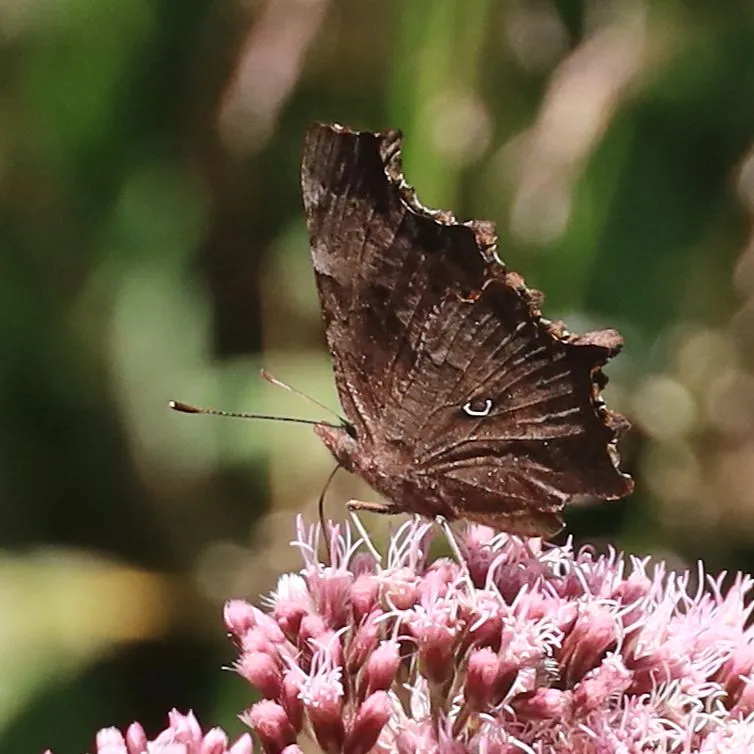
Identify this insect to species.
Polygonia c-album
